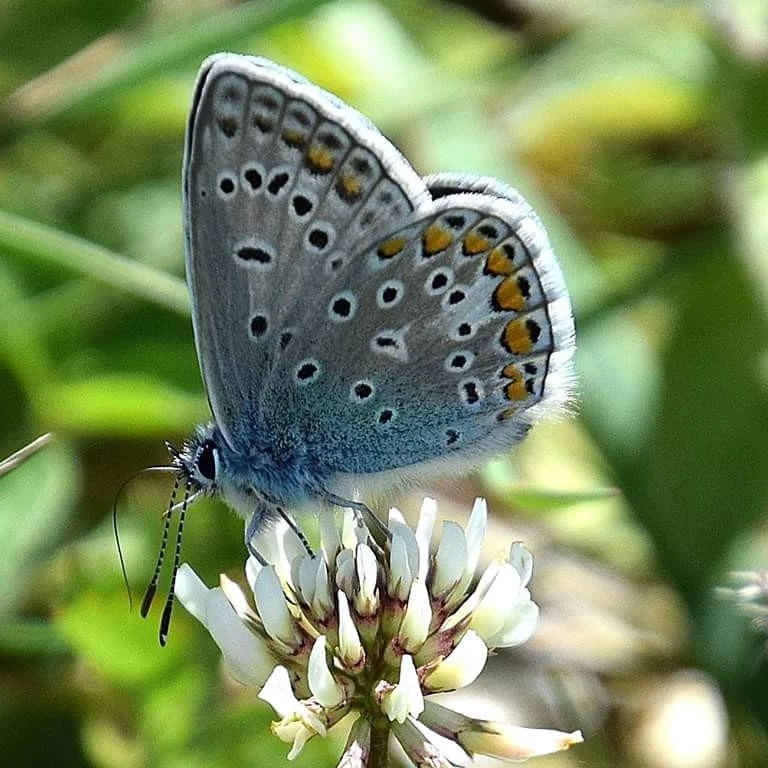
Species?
Polyommatus icarus
